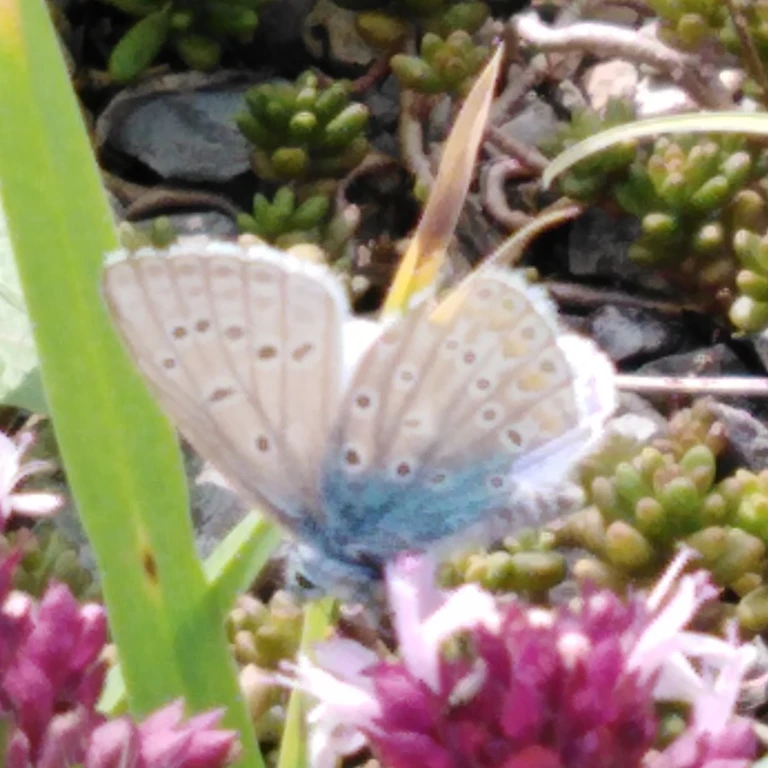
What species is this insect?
Polyommatus icarus
